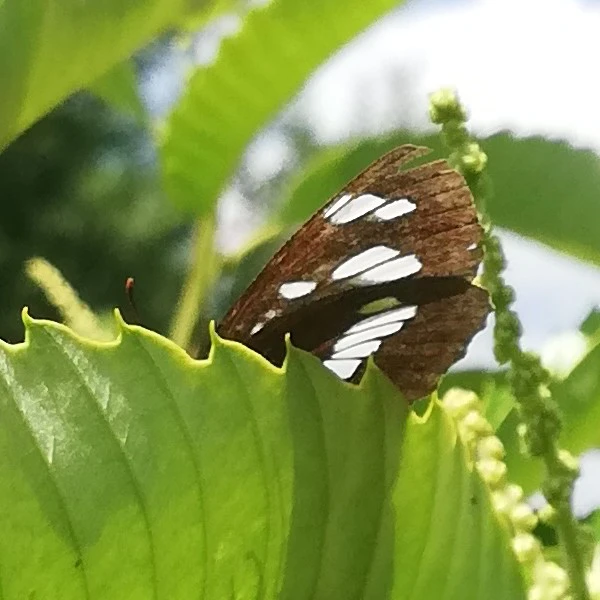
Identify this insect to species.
Neptis rivularis
